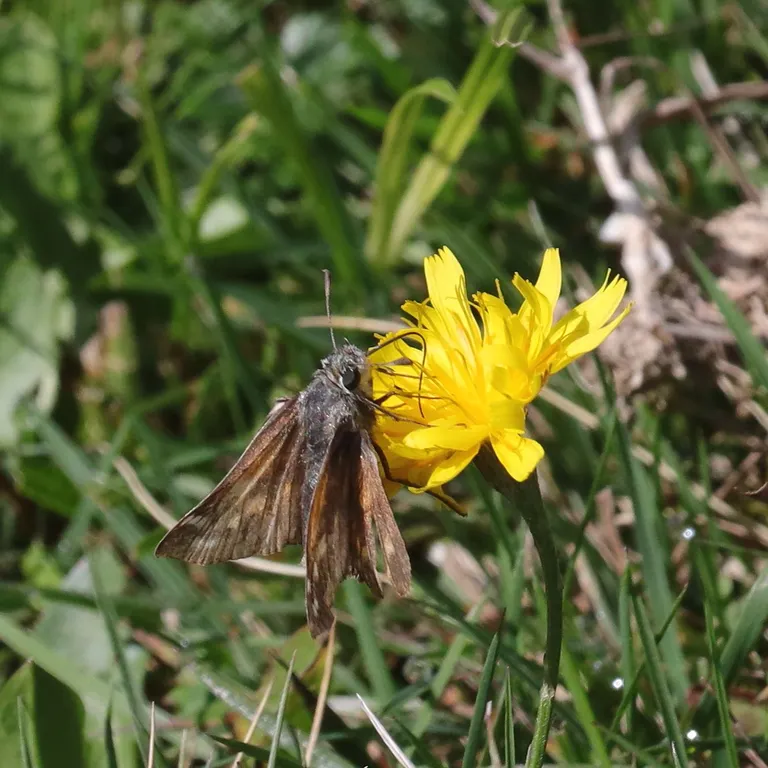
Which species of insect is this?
Hesperia comma
